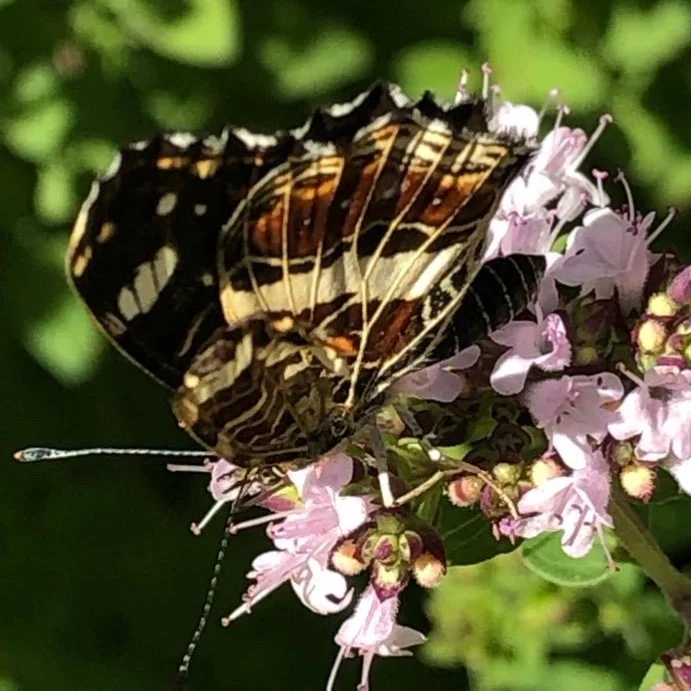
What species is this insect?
Araschnia levana
